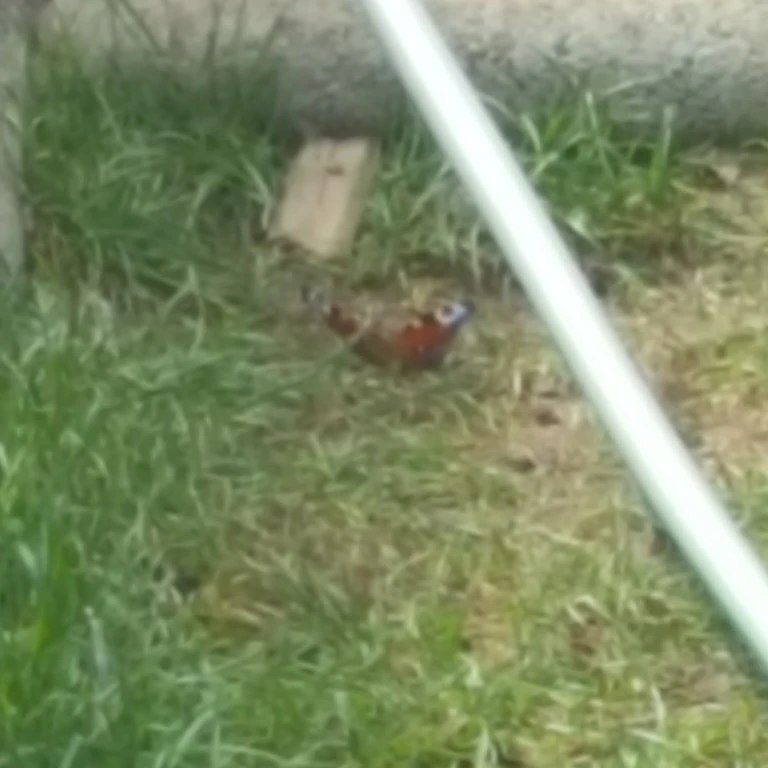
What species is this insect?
Aglais io
